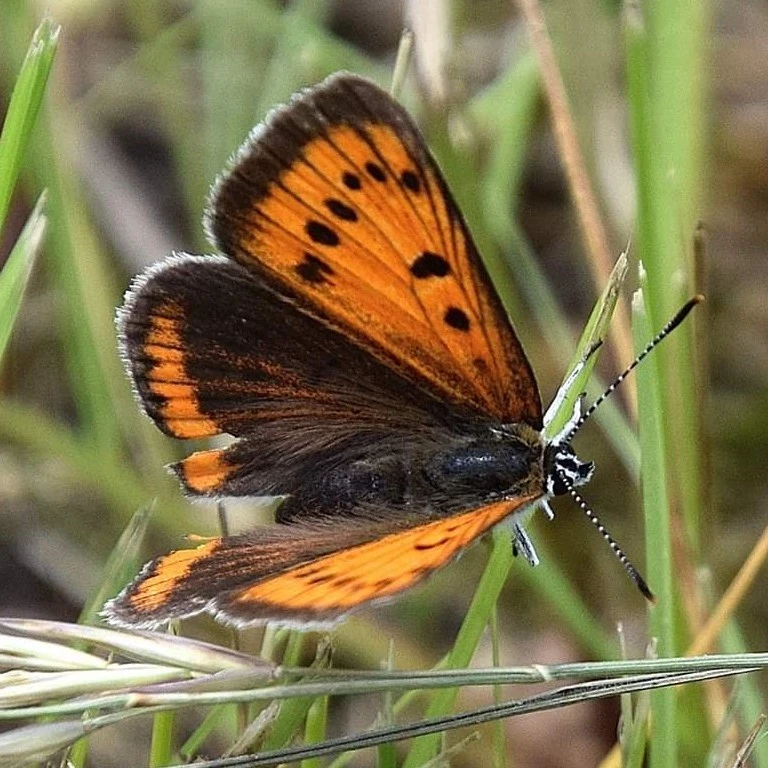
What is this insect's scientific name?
Lycaena dispar
